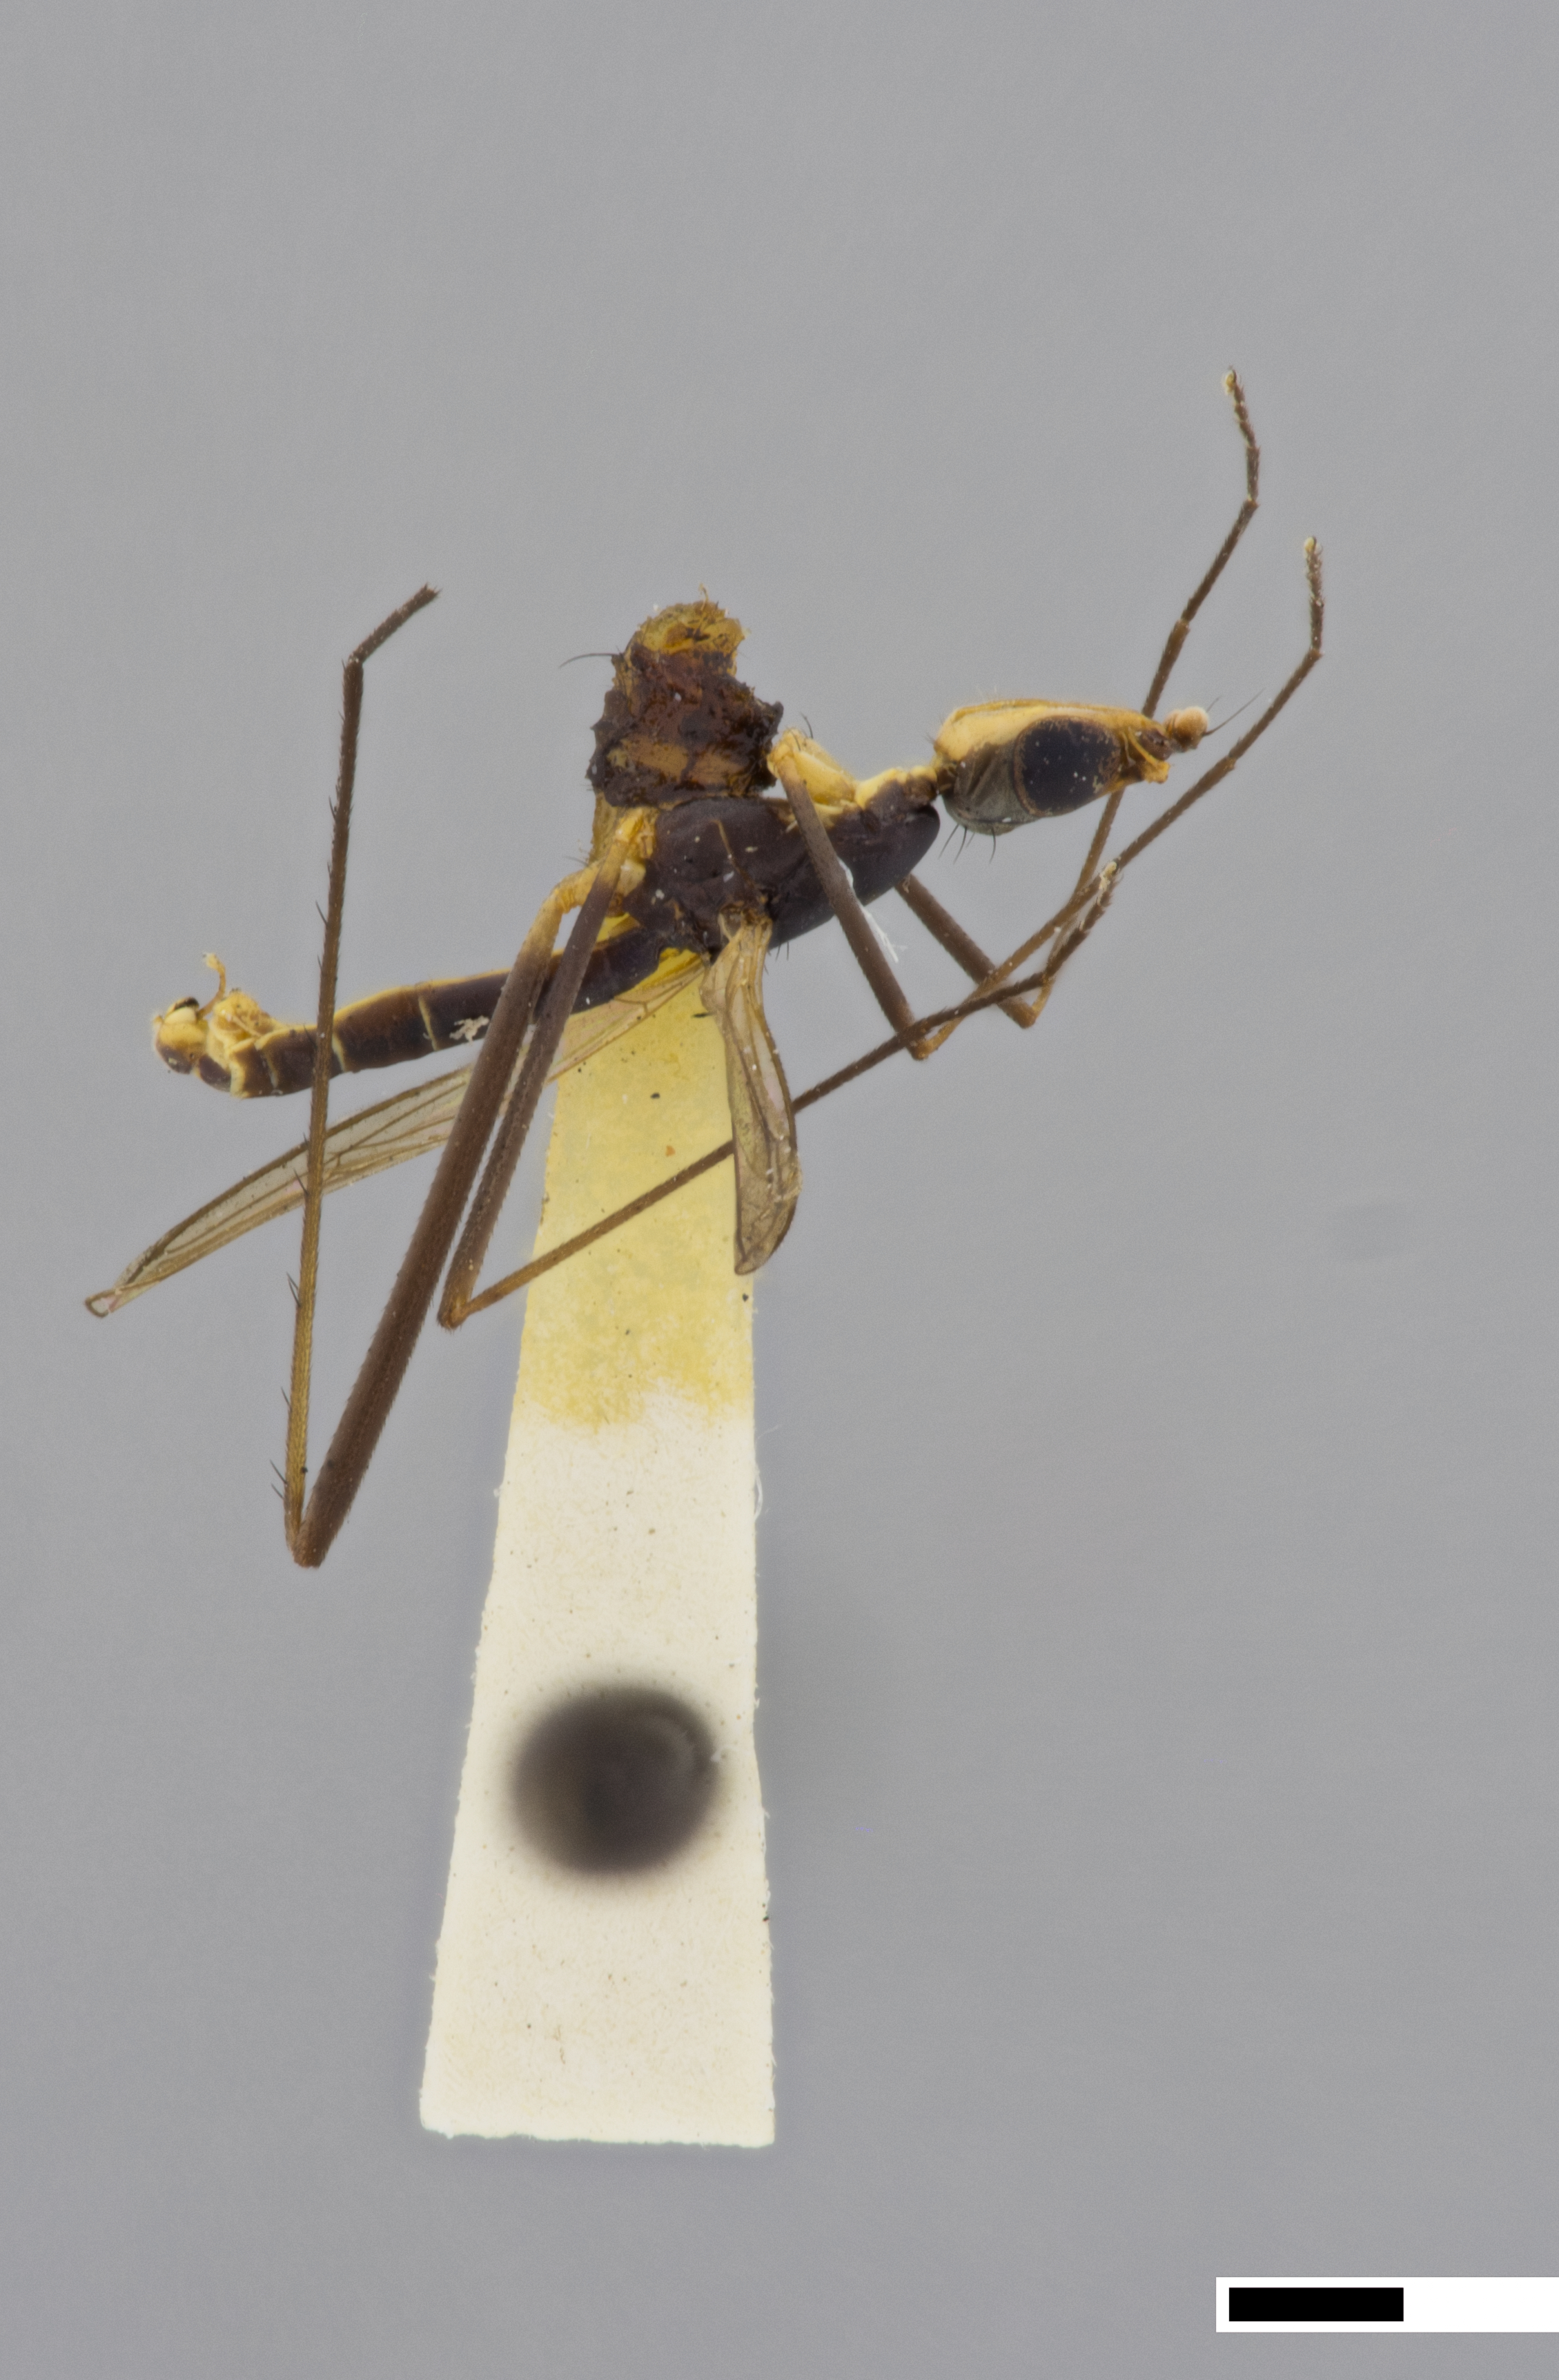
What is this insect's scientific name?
Micropeza ventralis
